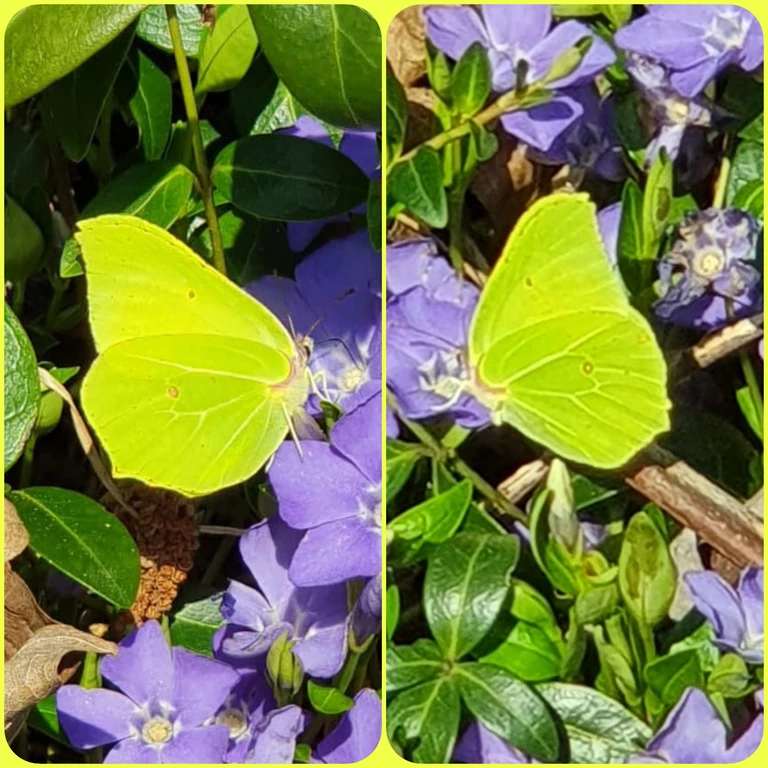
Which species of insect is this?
Gonepteryx rhamni
